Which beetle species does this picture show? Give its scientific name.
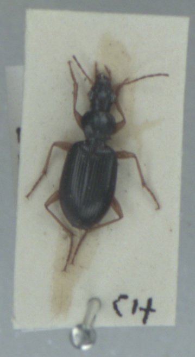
Paranchus albipes
